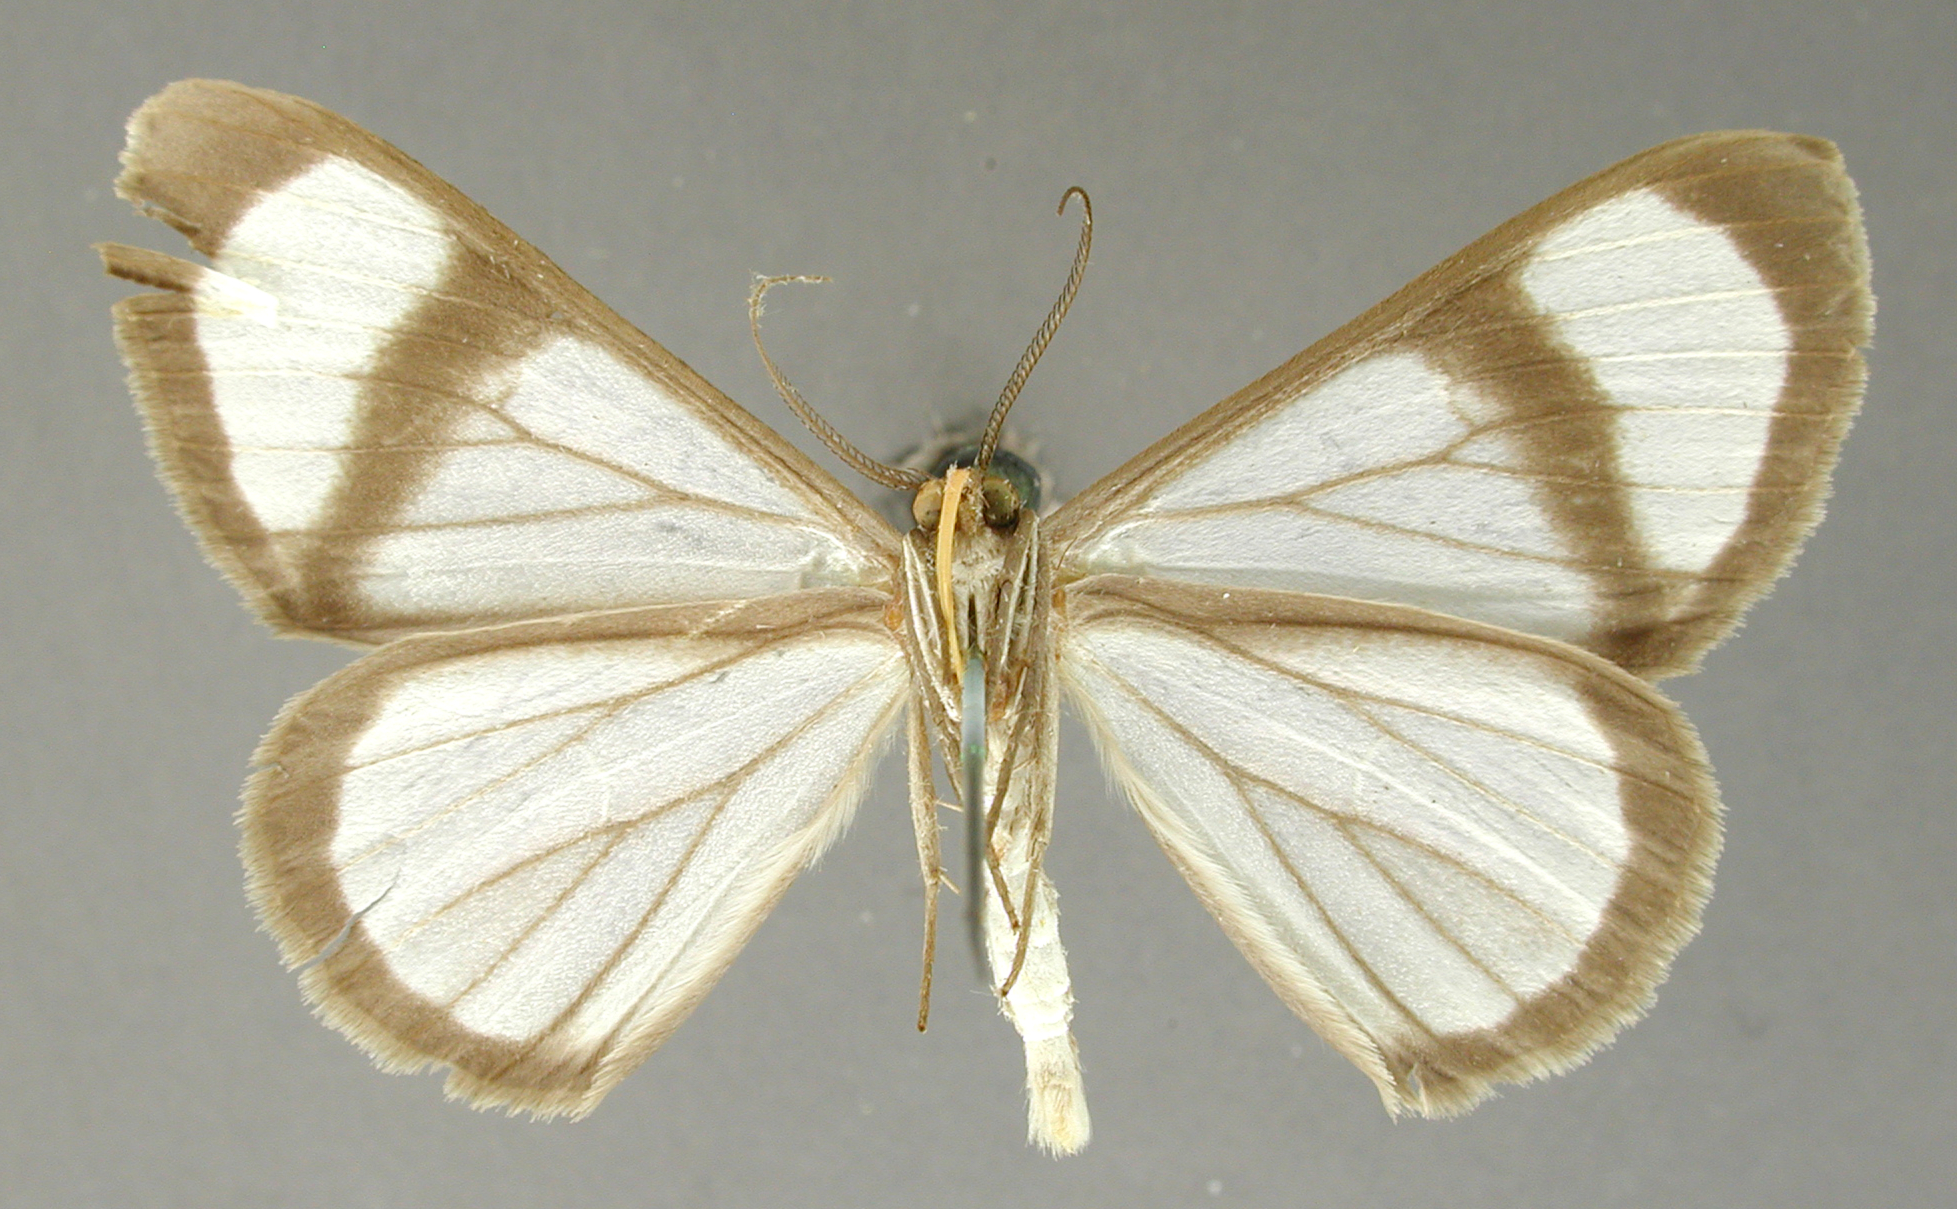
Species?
Perigramma fuscipalpata
